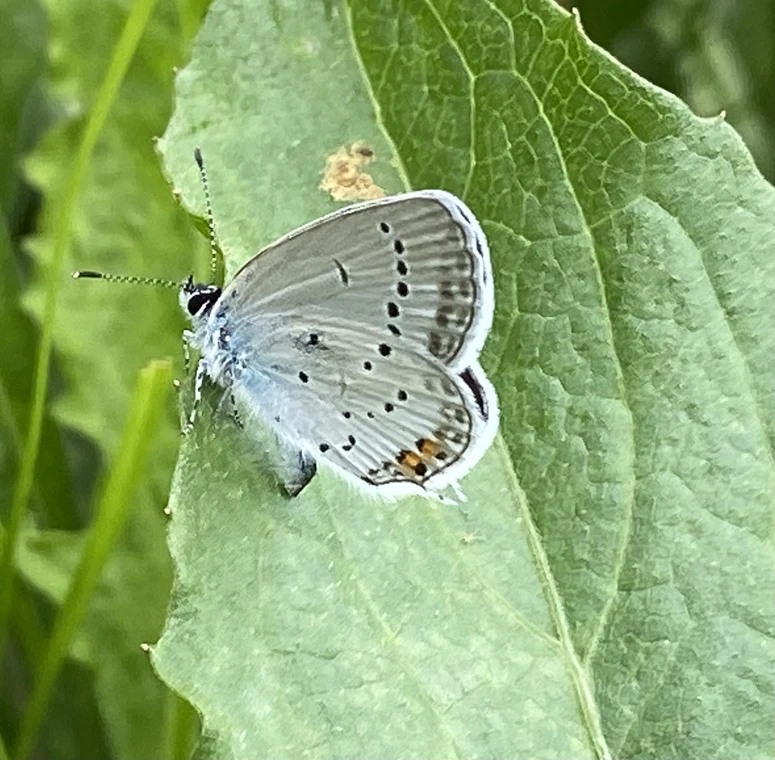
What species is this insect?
Cupido argiades (also Elkalyce argiades)
